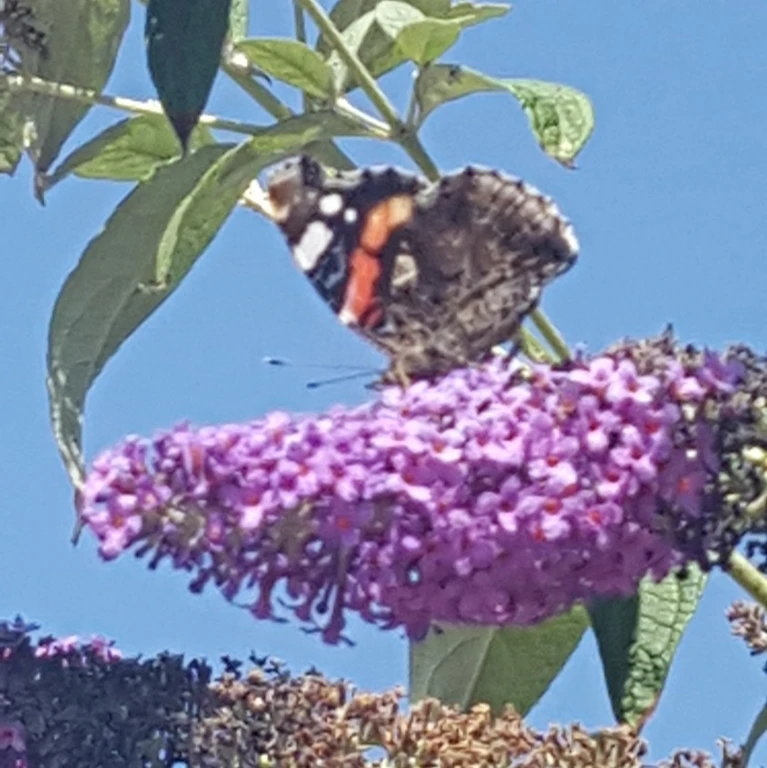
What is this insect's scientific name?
Vanessa atalanta
